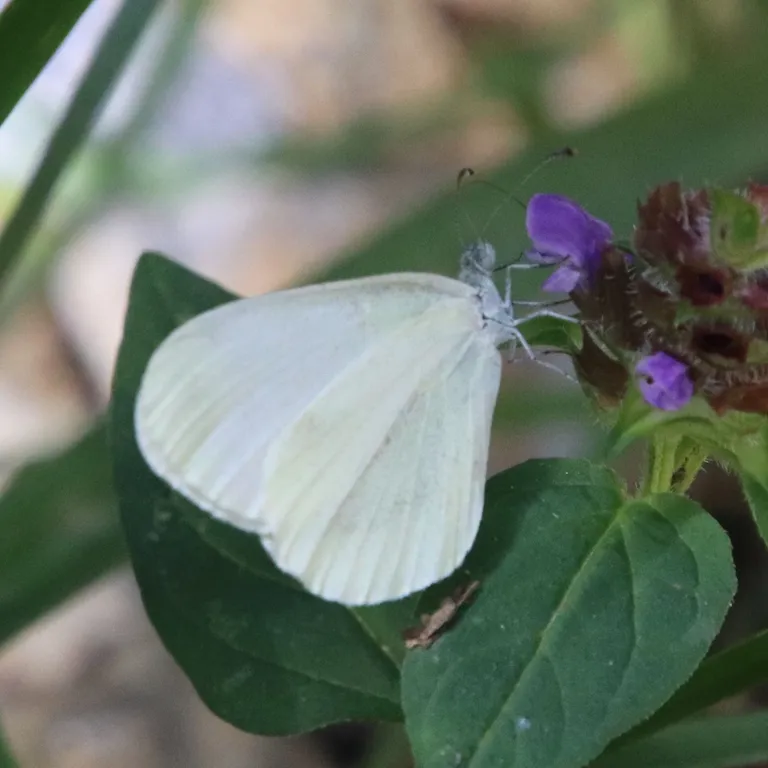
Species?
Leptidea sinapis/juvernica
